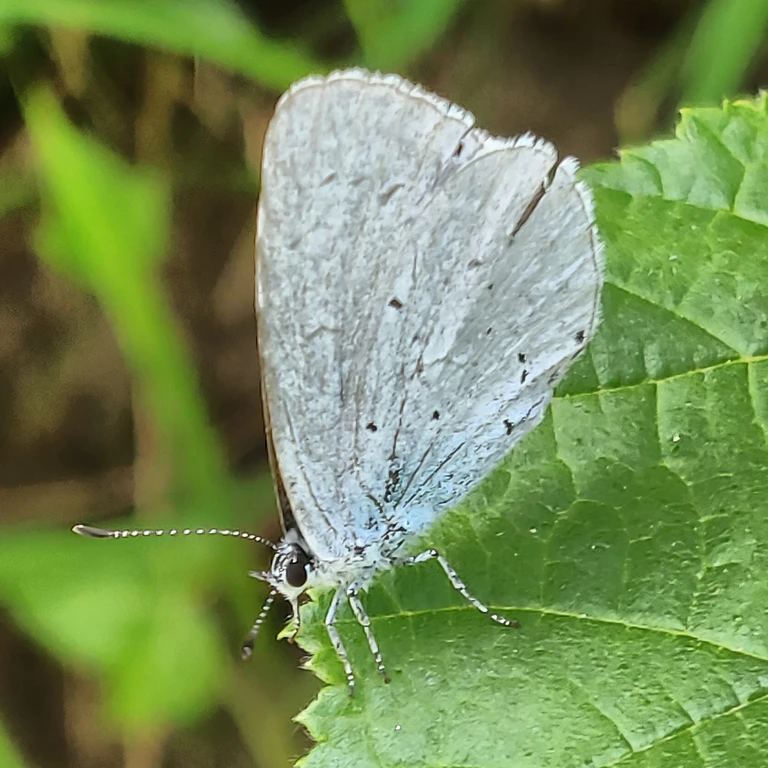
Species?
Celastrina argiolus
